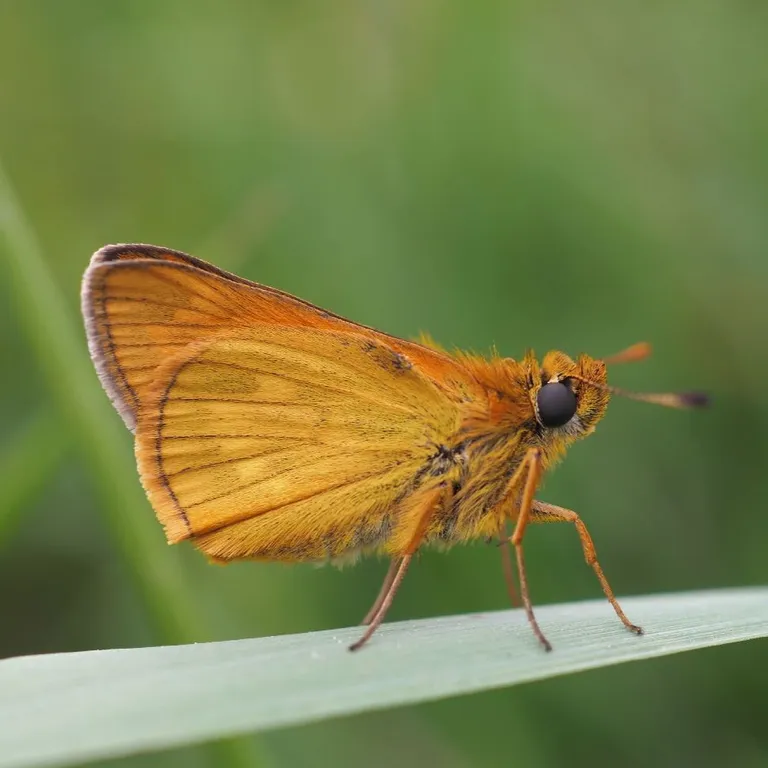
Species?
Ochlodes sylvanus (also Ochlodes venata)
